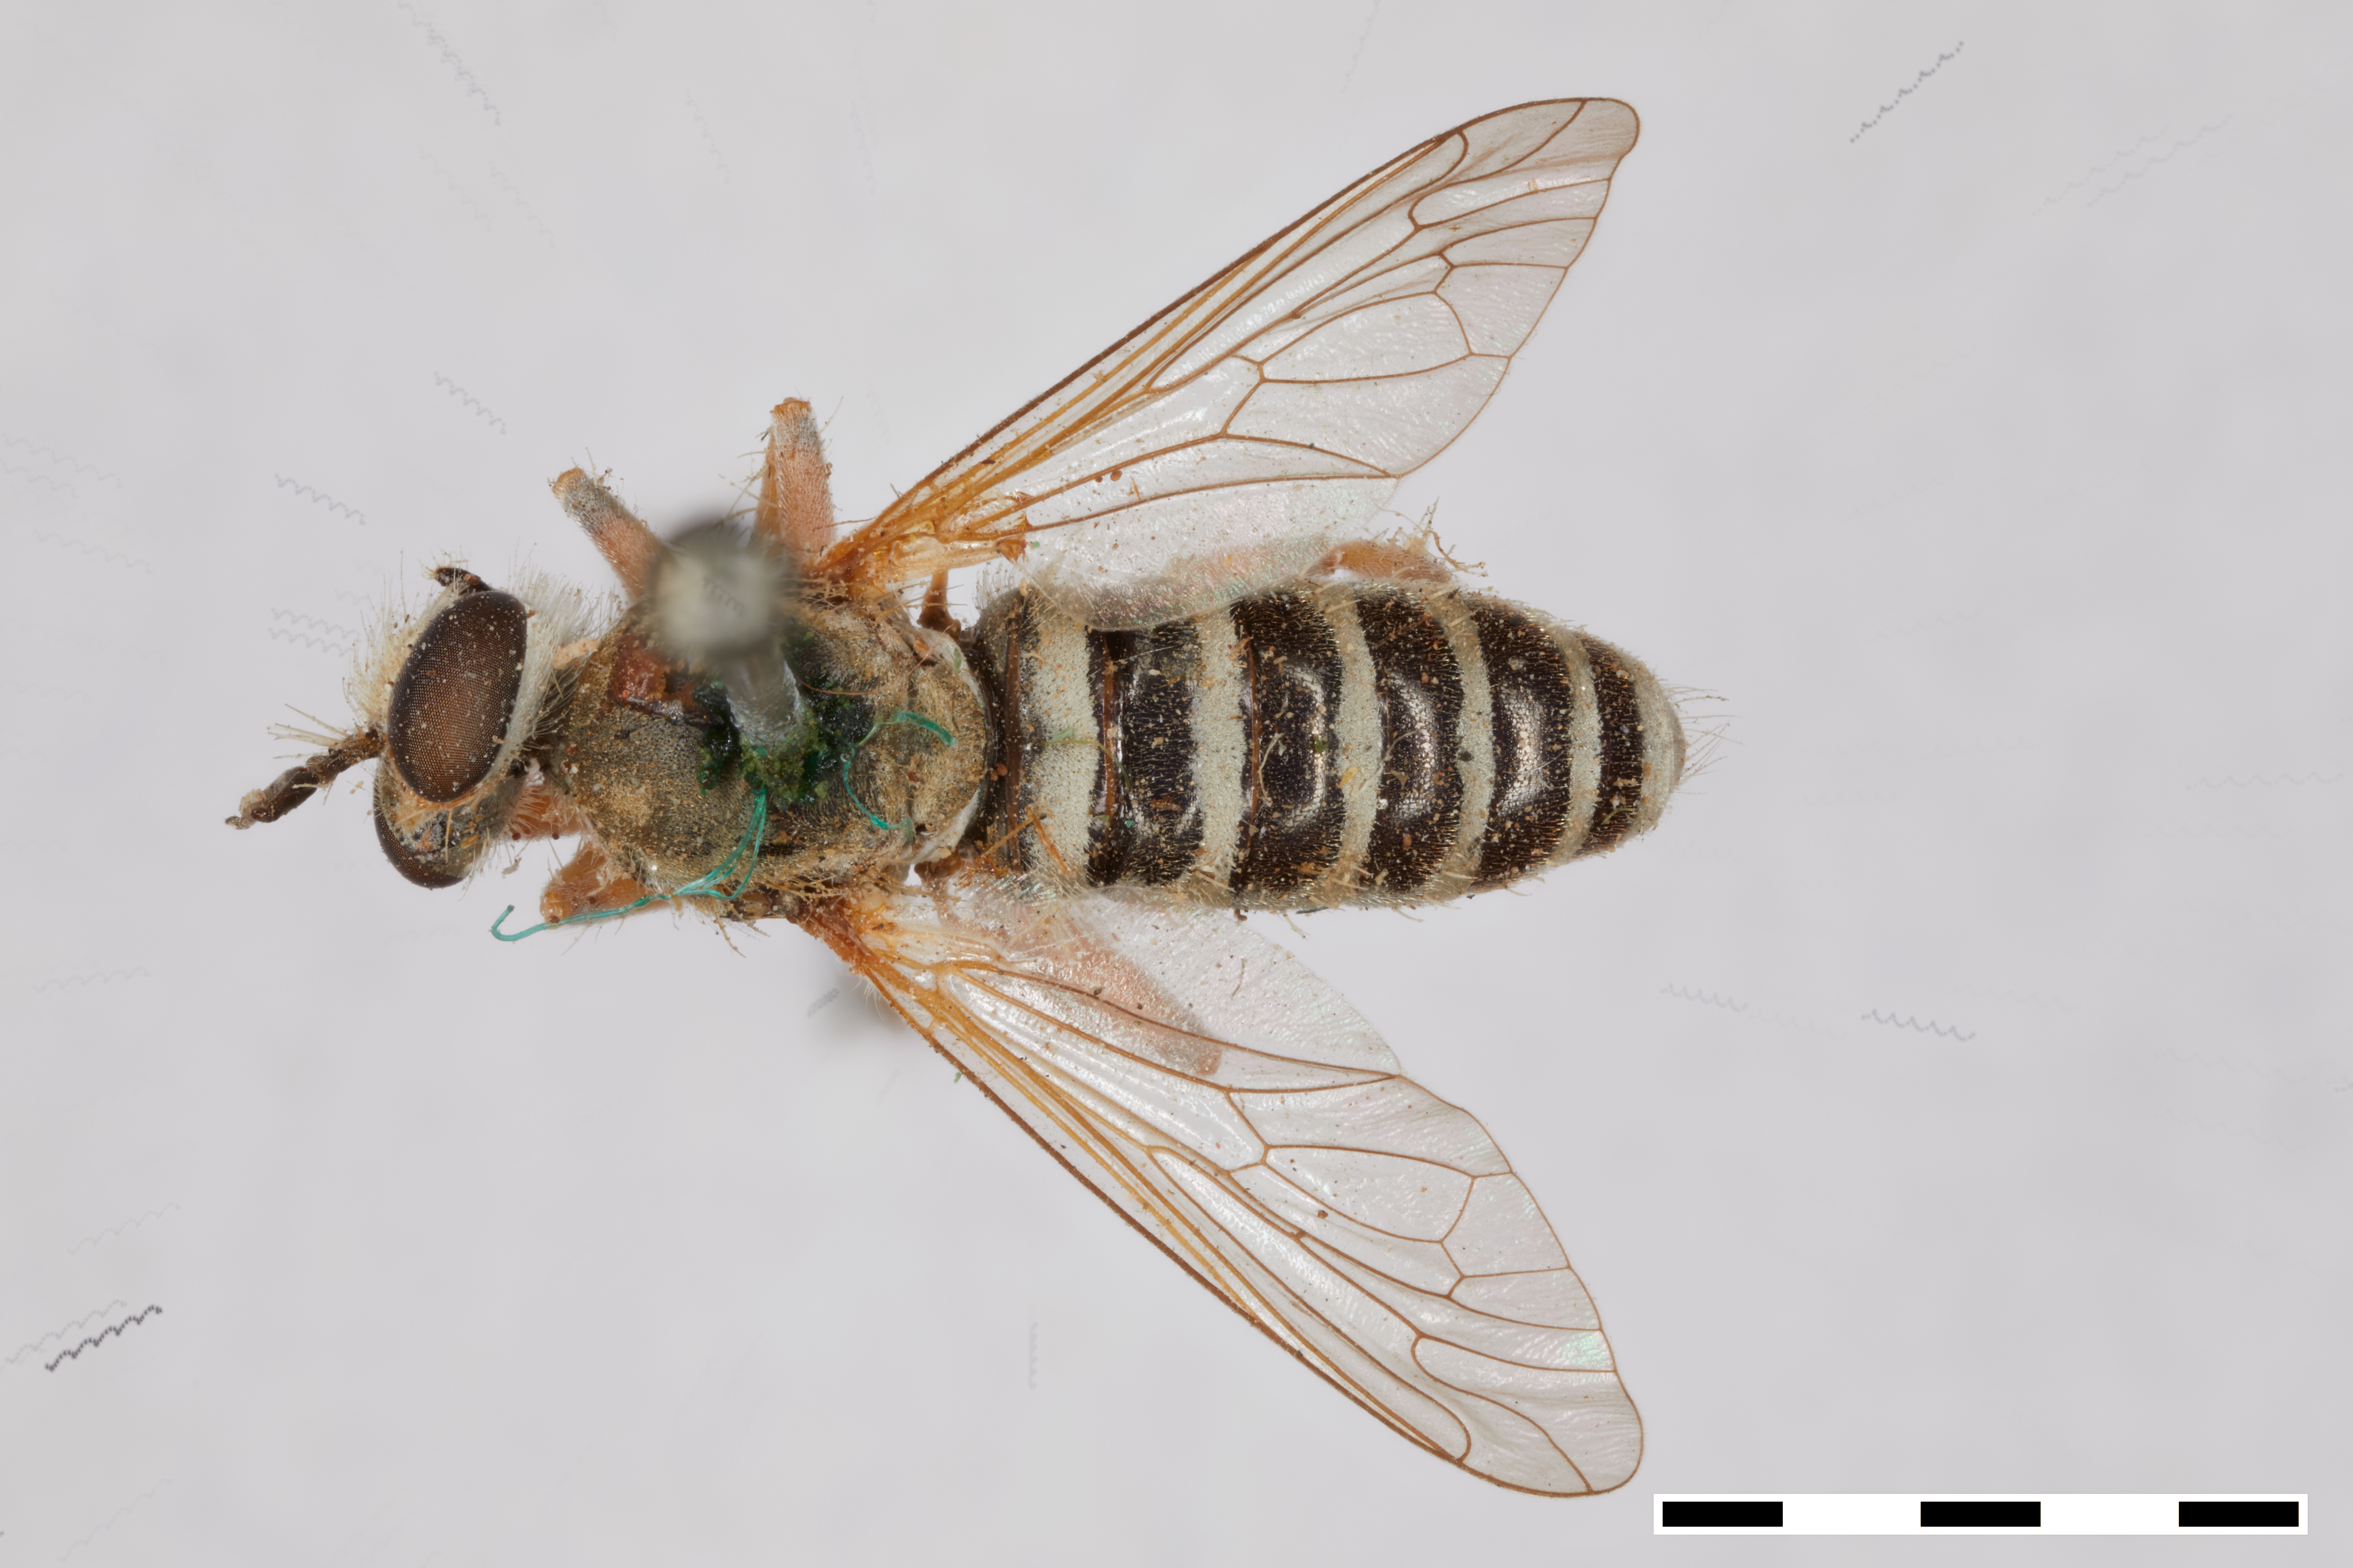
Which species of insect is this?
Laphystia flavipes
